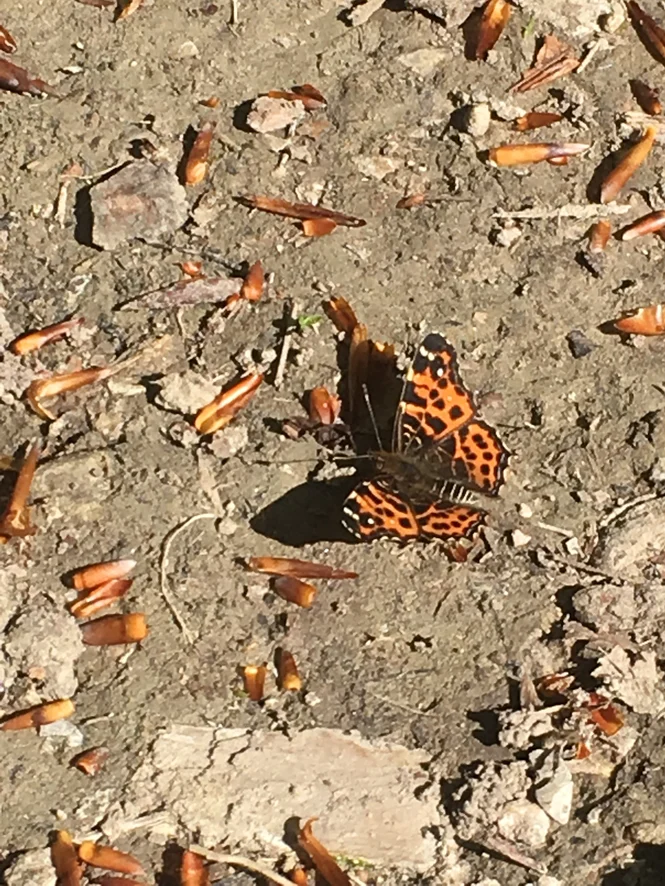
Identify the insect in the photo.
Araschnia levana
